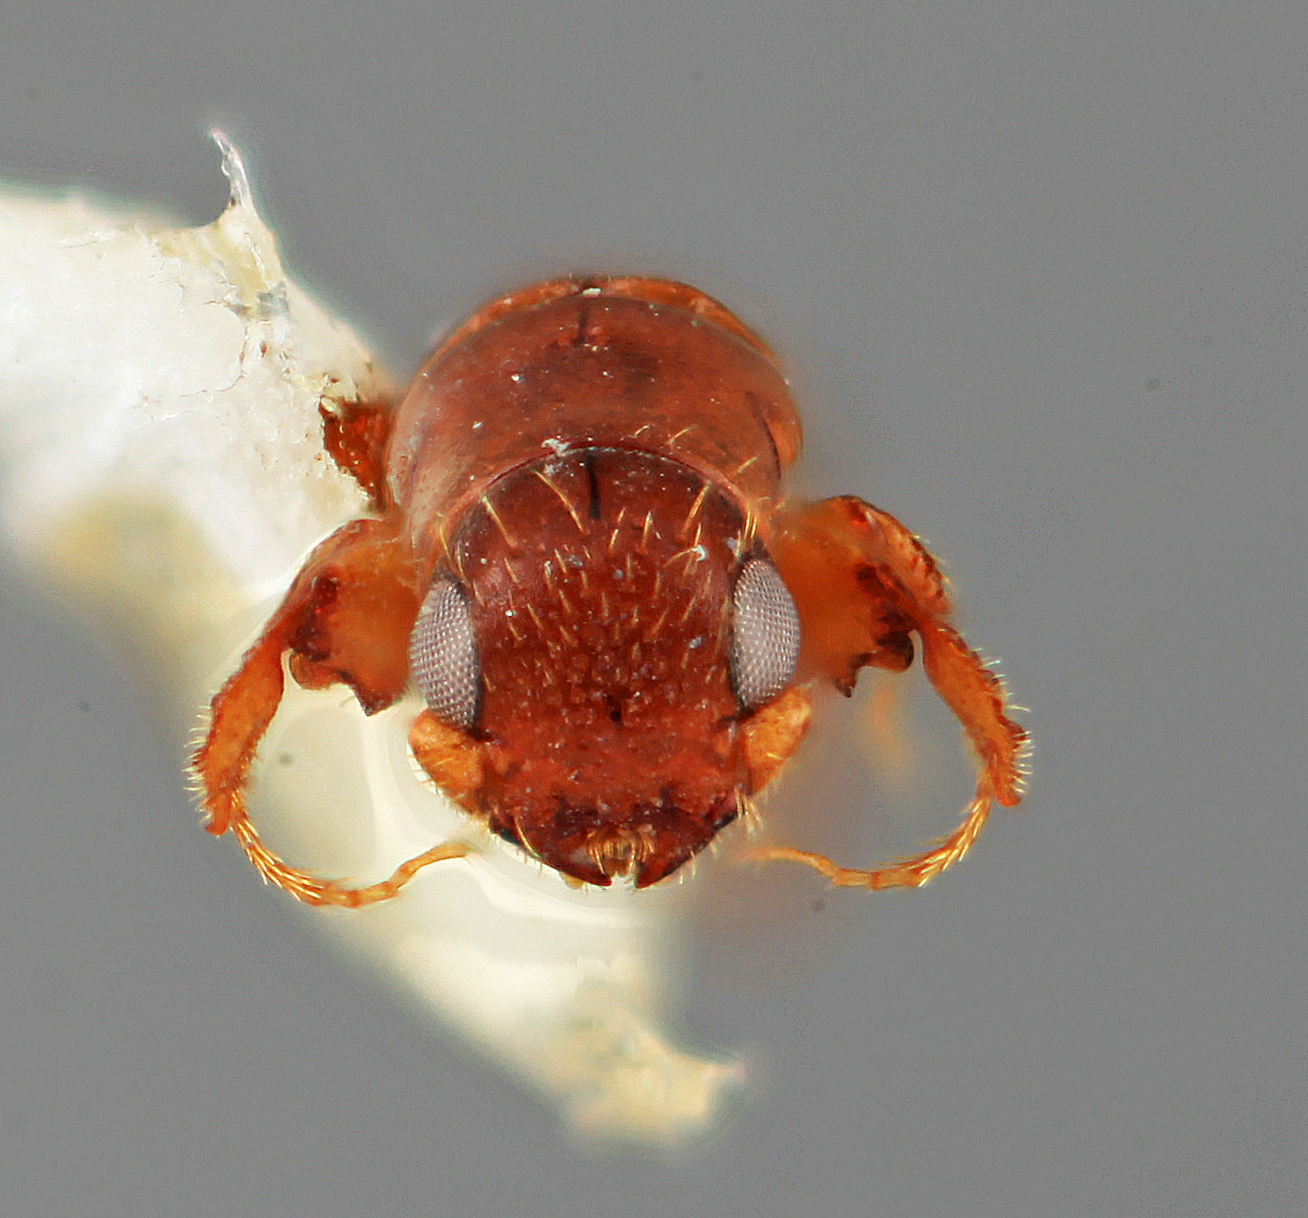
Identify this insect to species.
Platypus sicarius
